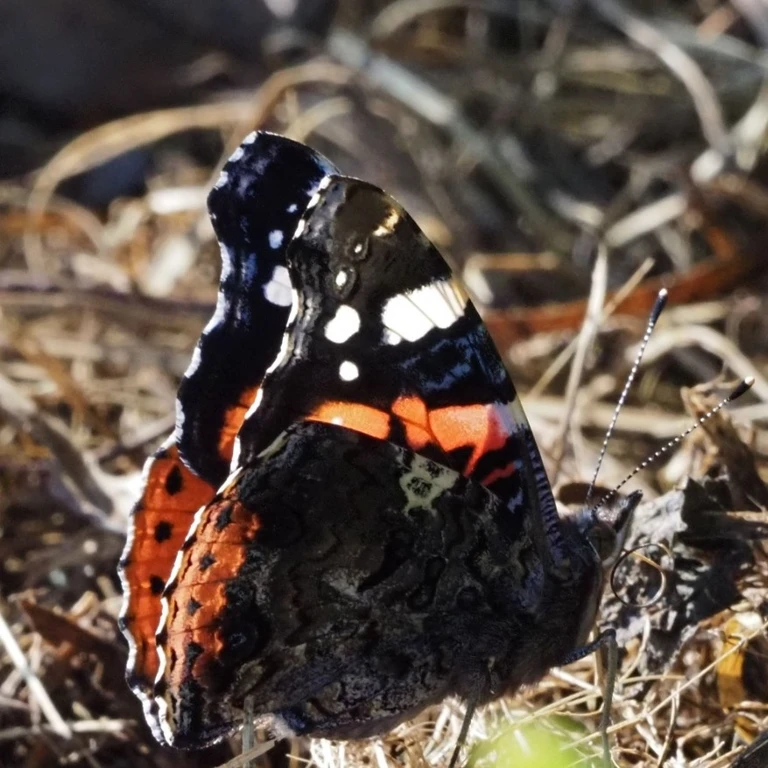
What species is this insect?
Vanessa atalanta
